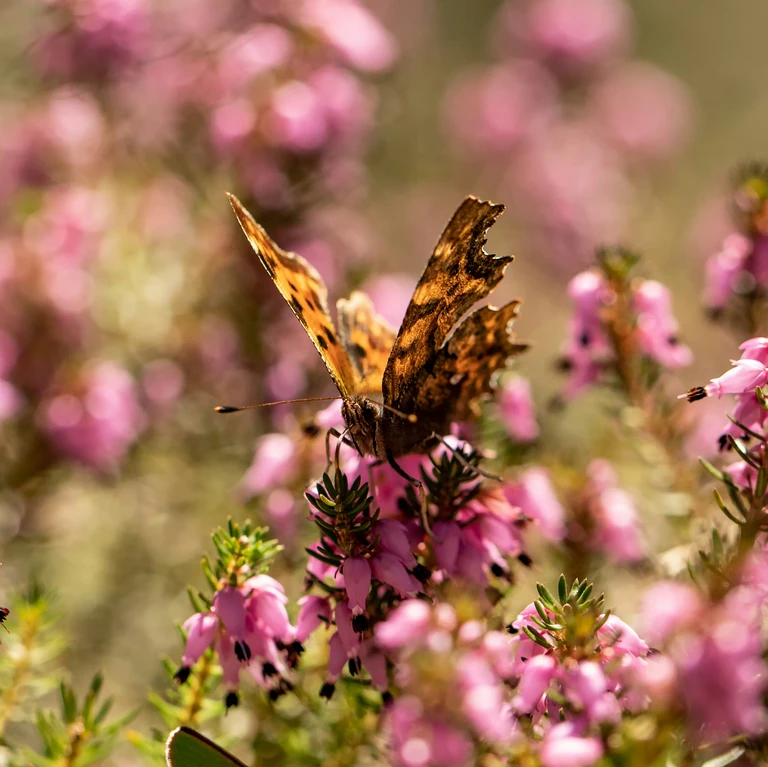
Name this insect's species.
Polygonia c-album
